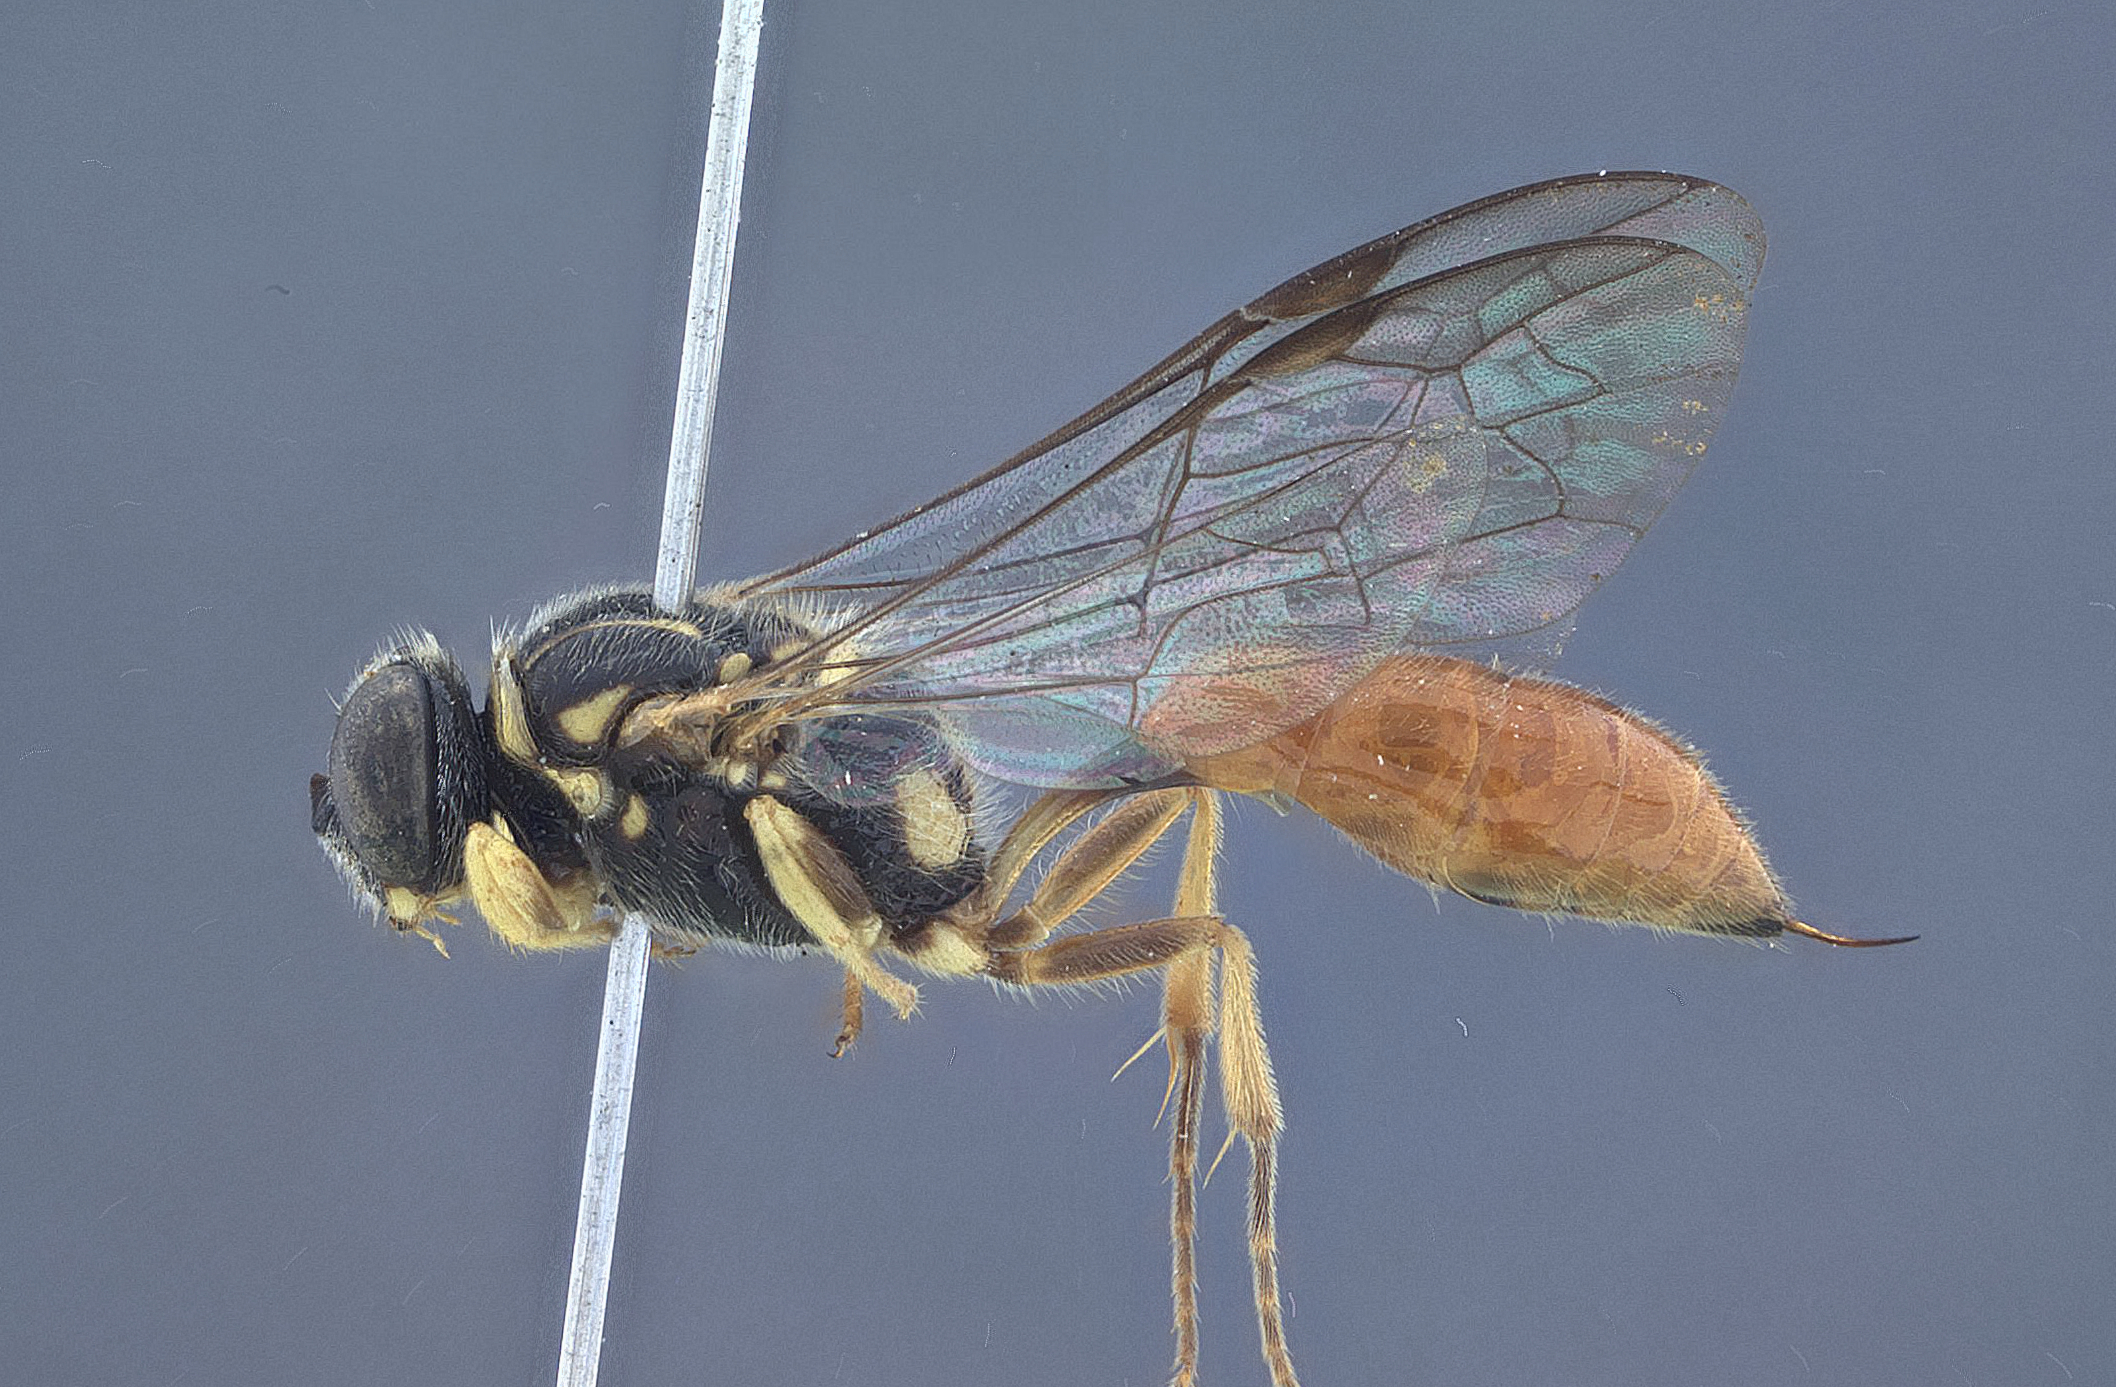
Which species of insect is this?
Psenulus ornatus
